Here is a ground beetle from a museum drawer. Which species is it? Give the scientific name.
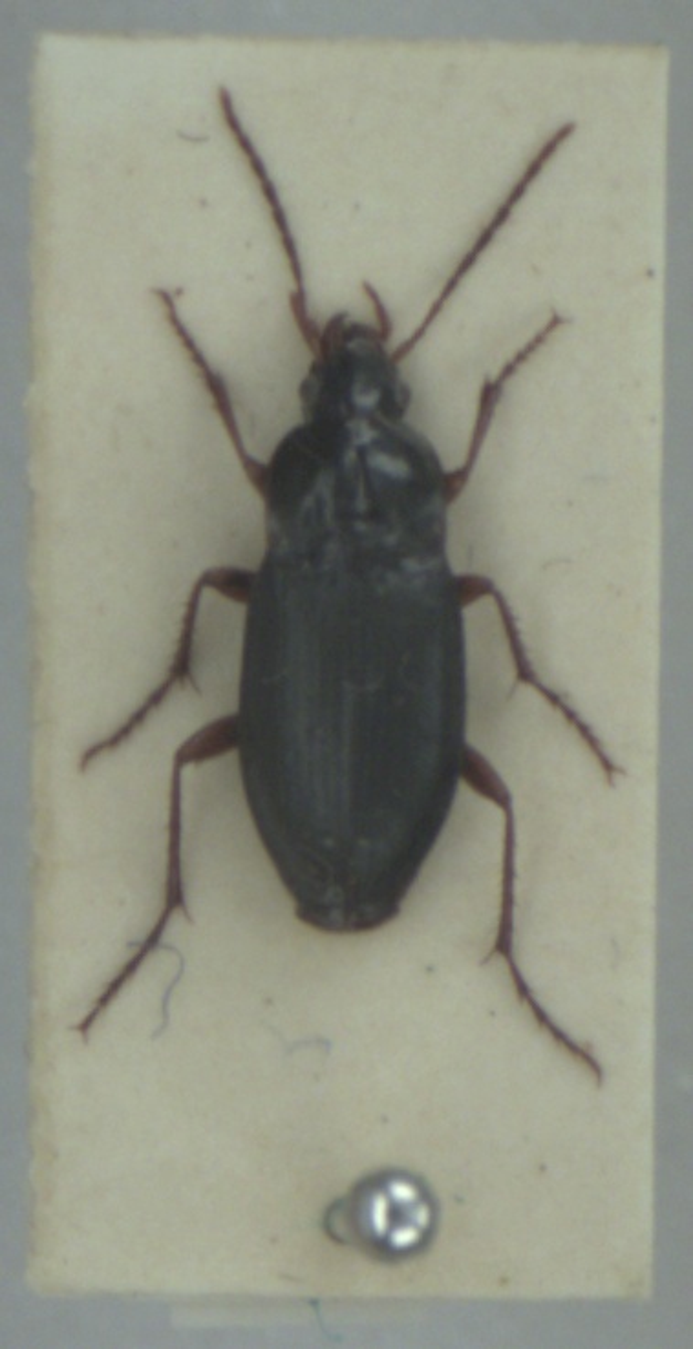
Calathus erratus
